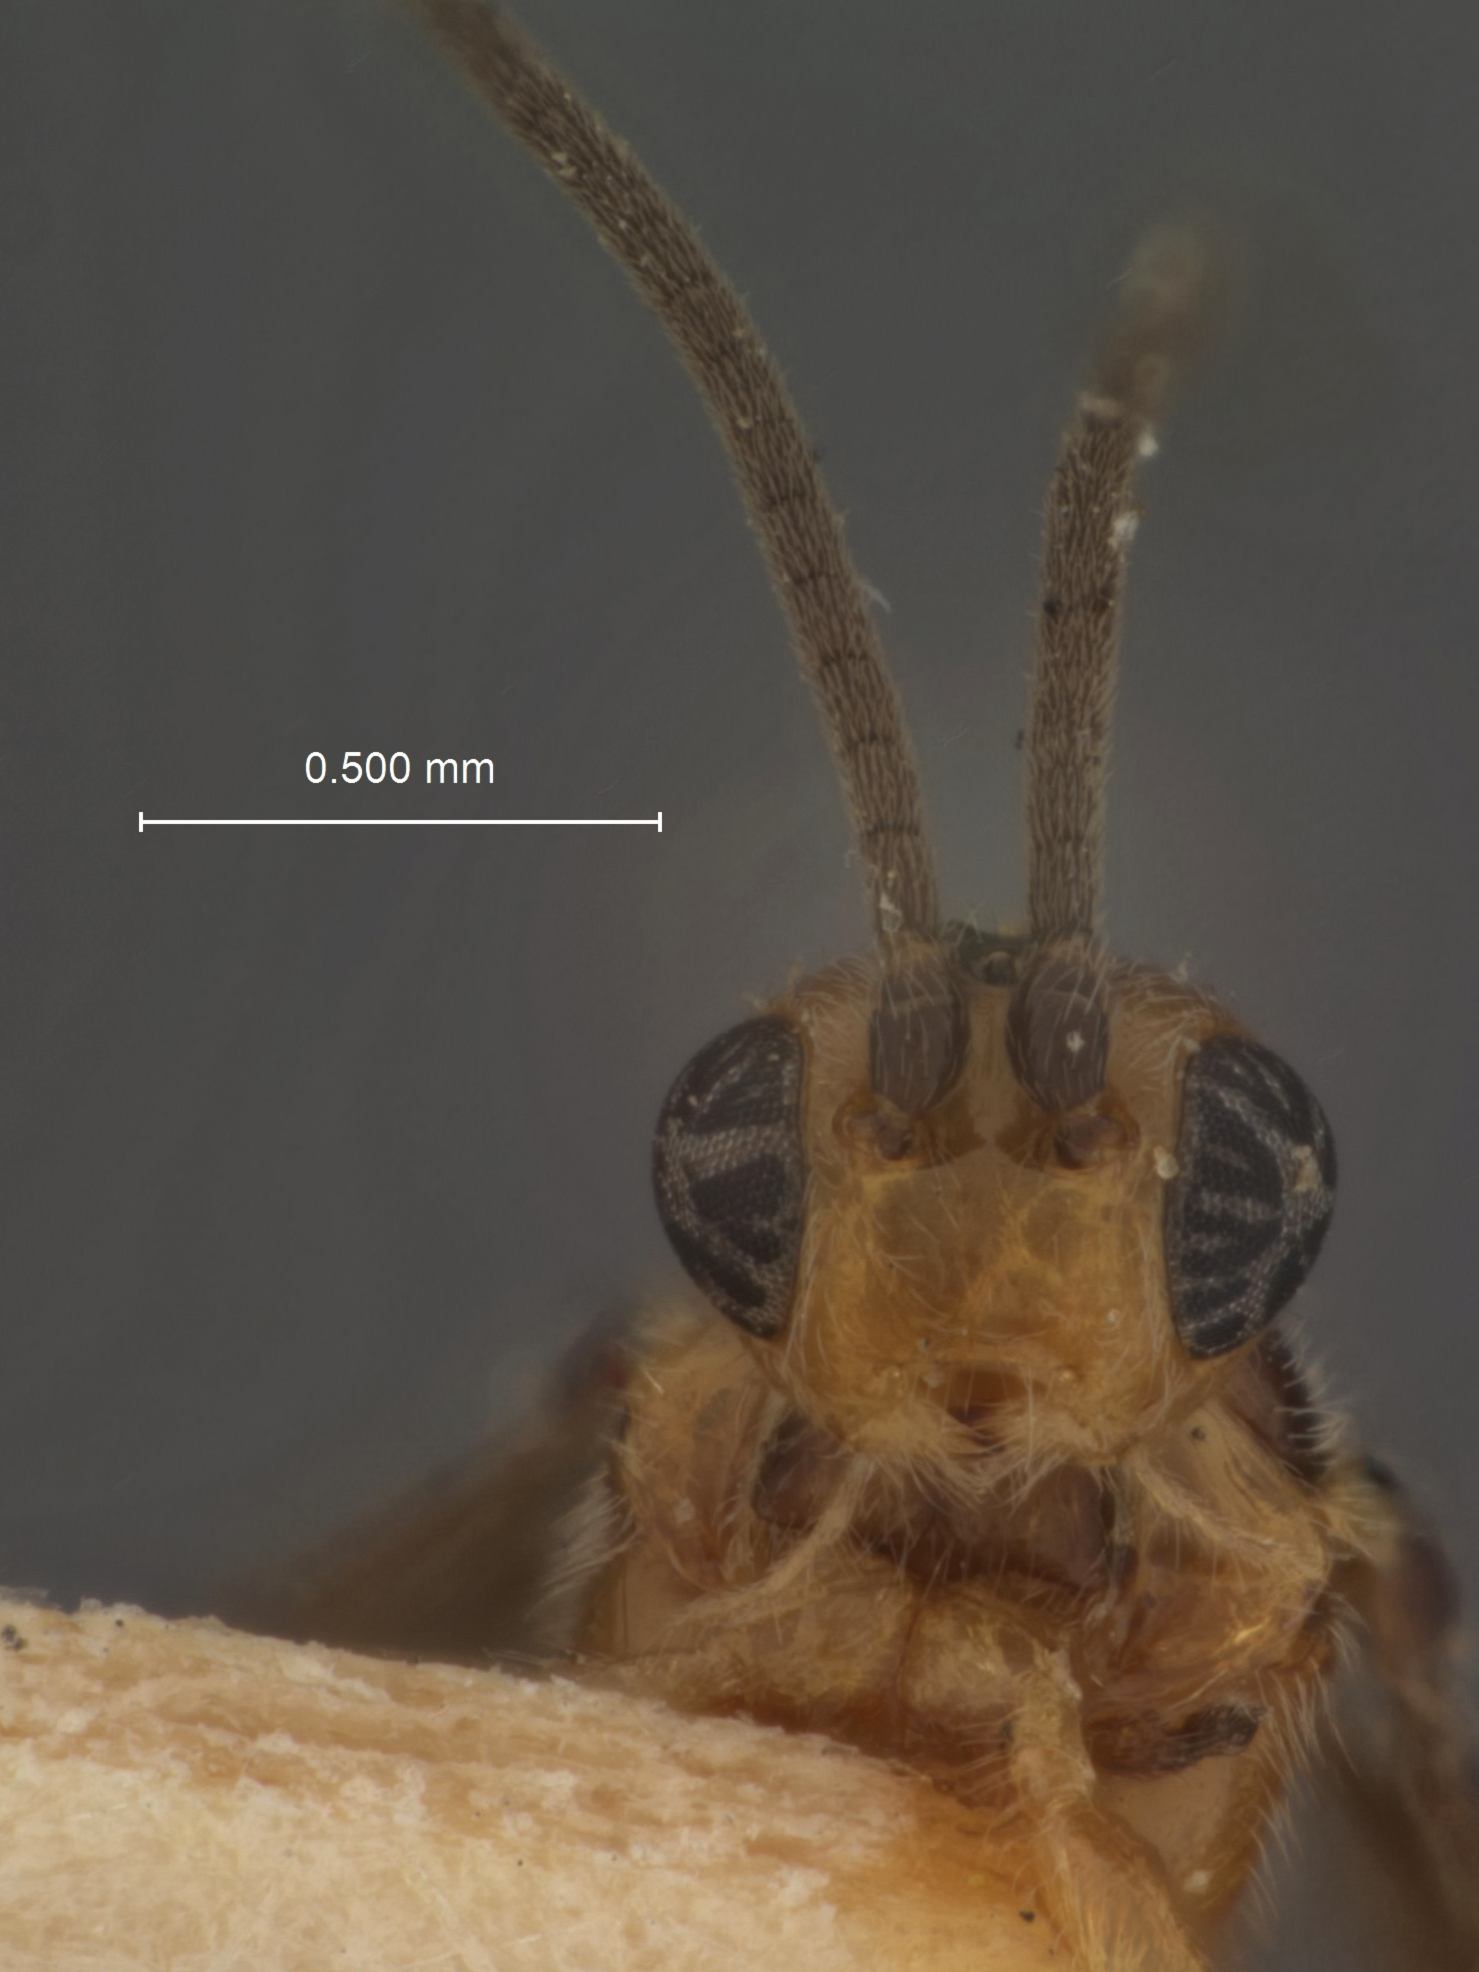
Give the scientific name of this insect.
Microbracon psilocorsi
